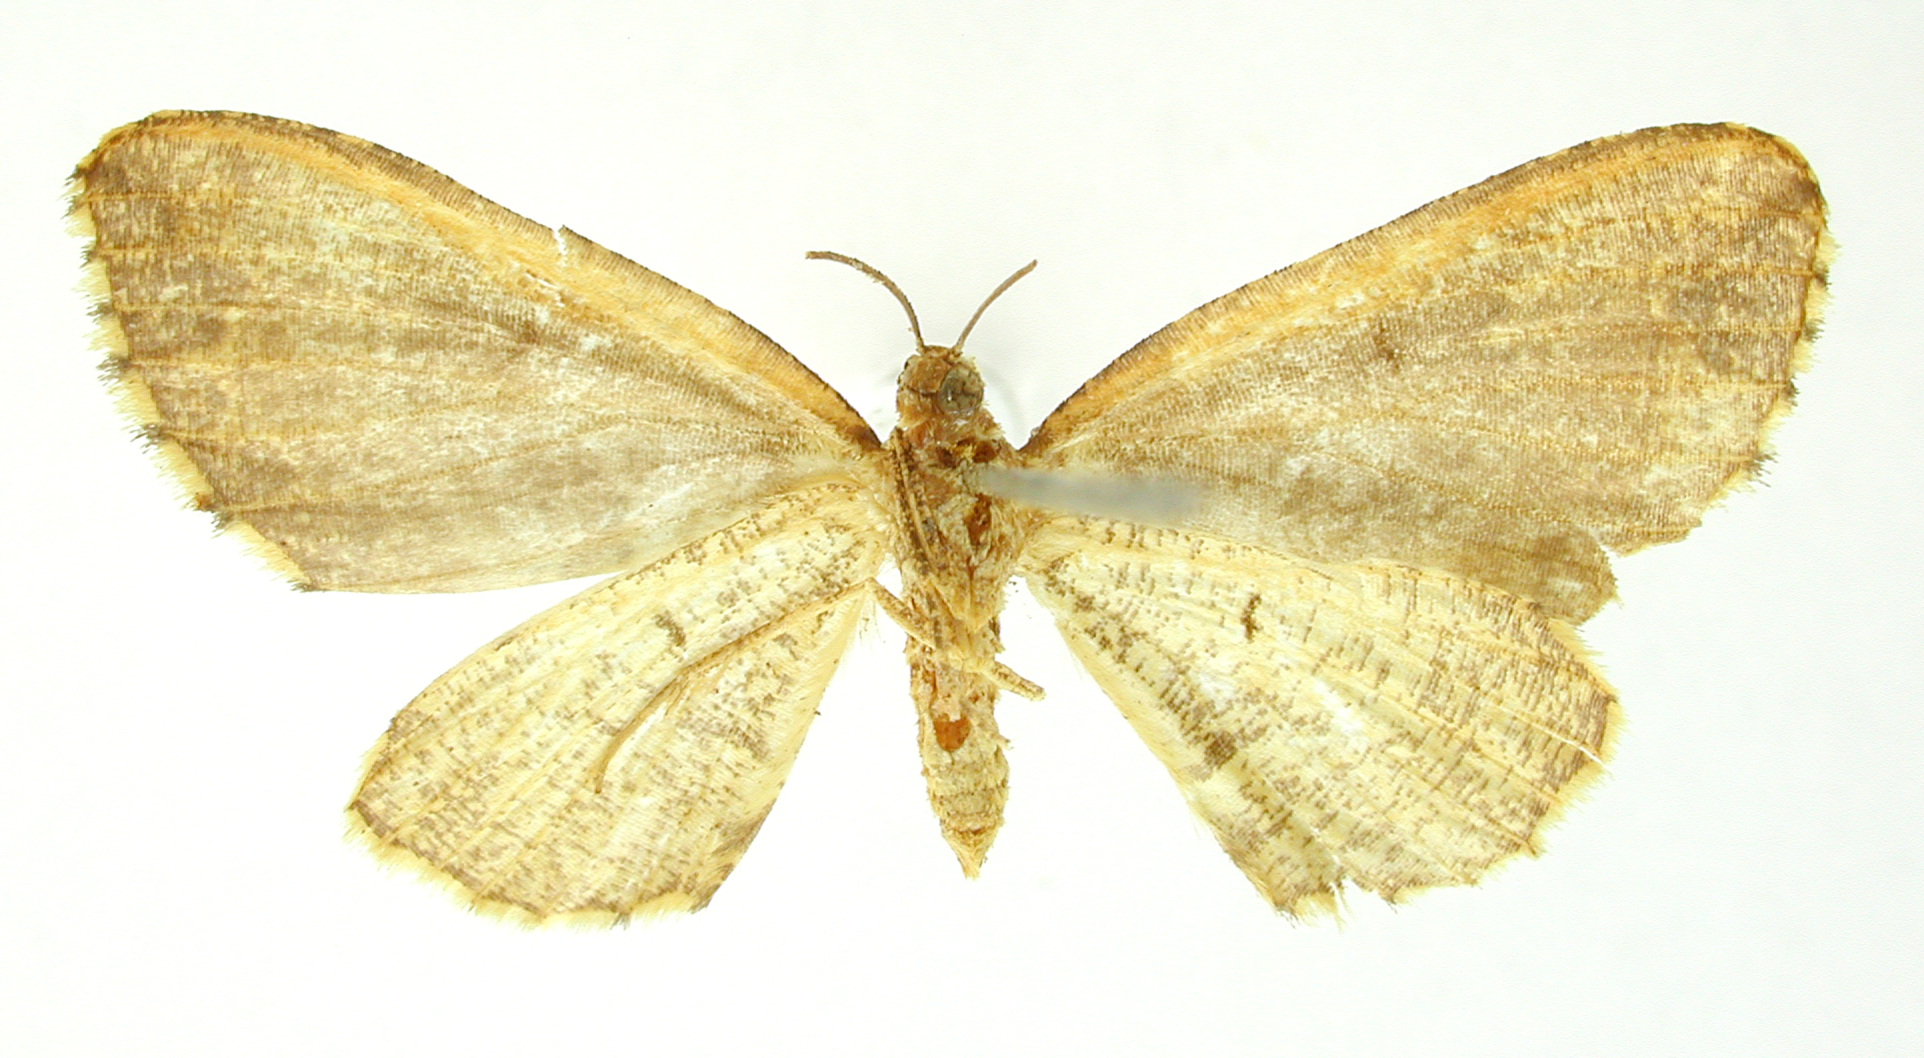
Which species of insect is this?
Psaliodes flavivena
